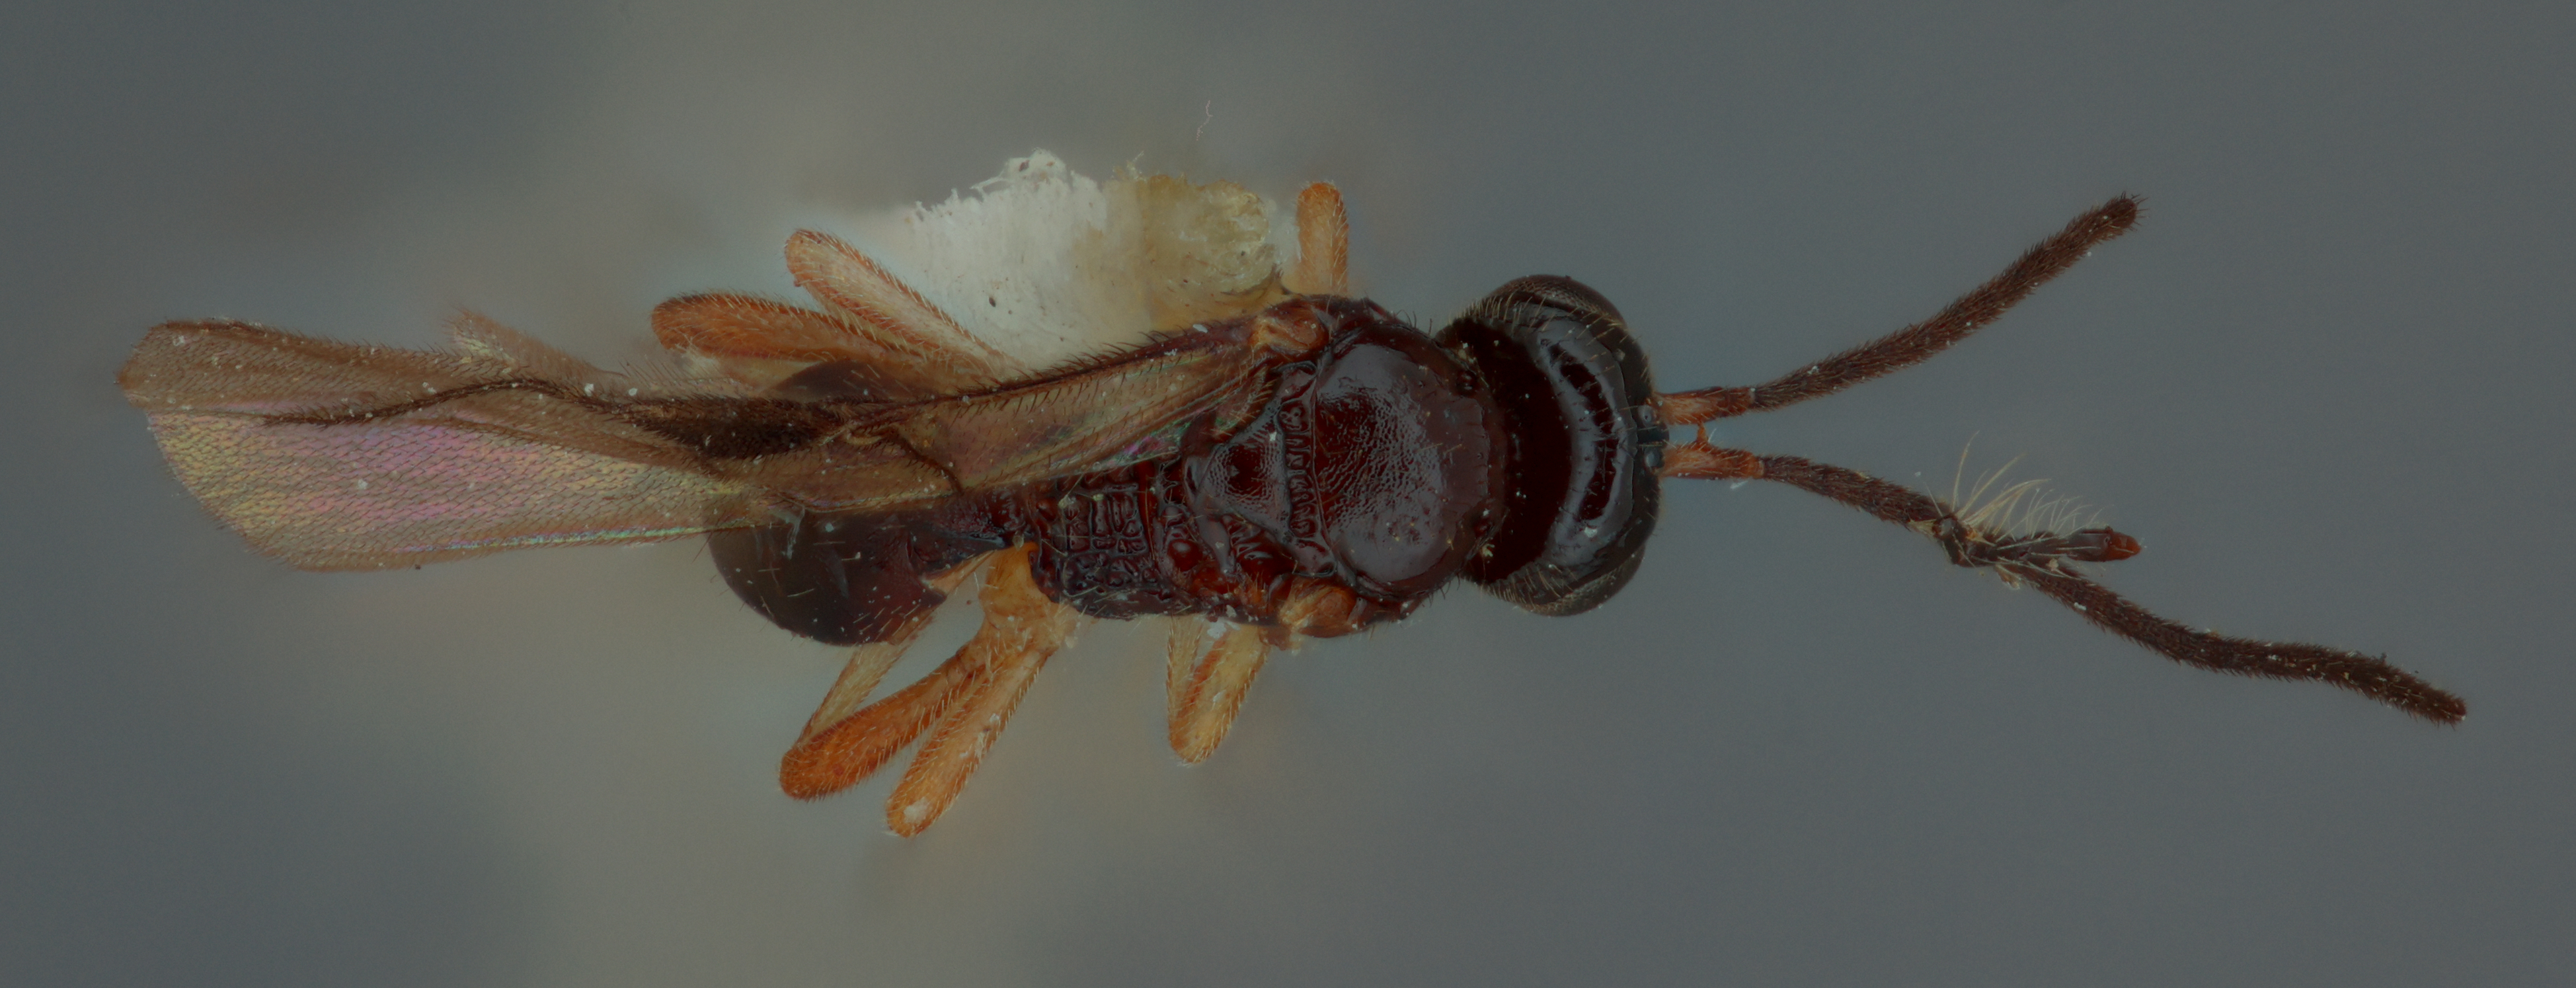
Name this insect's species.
Opius trachyscutum
